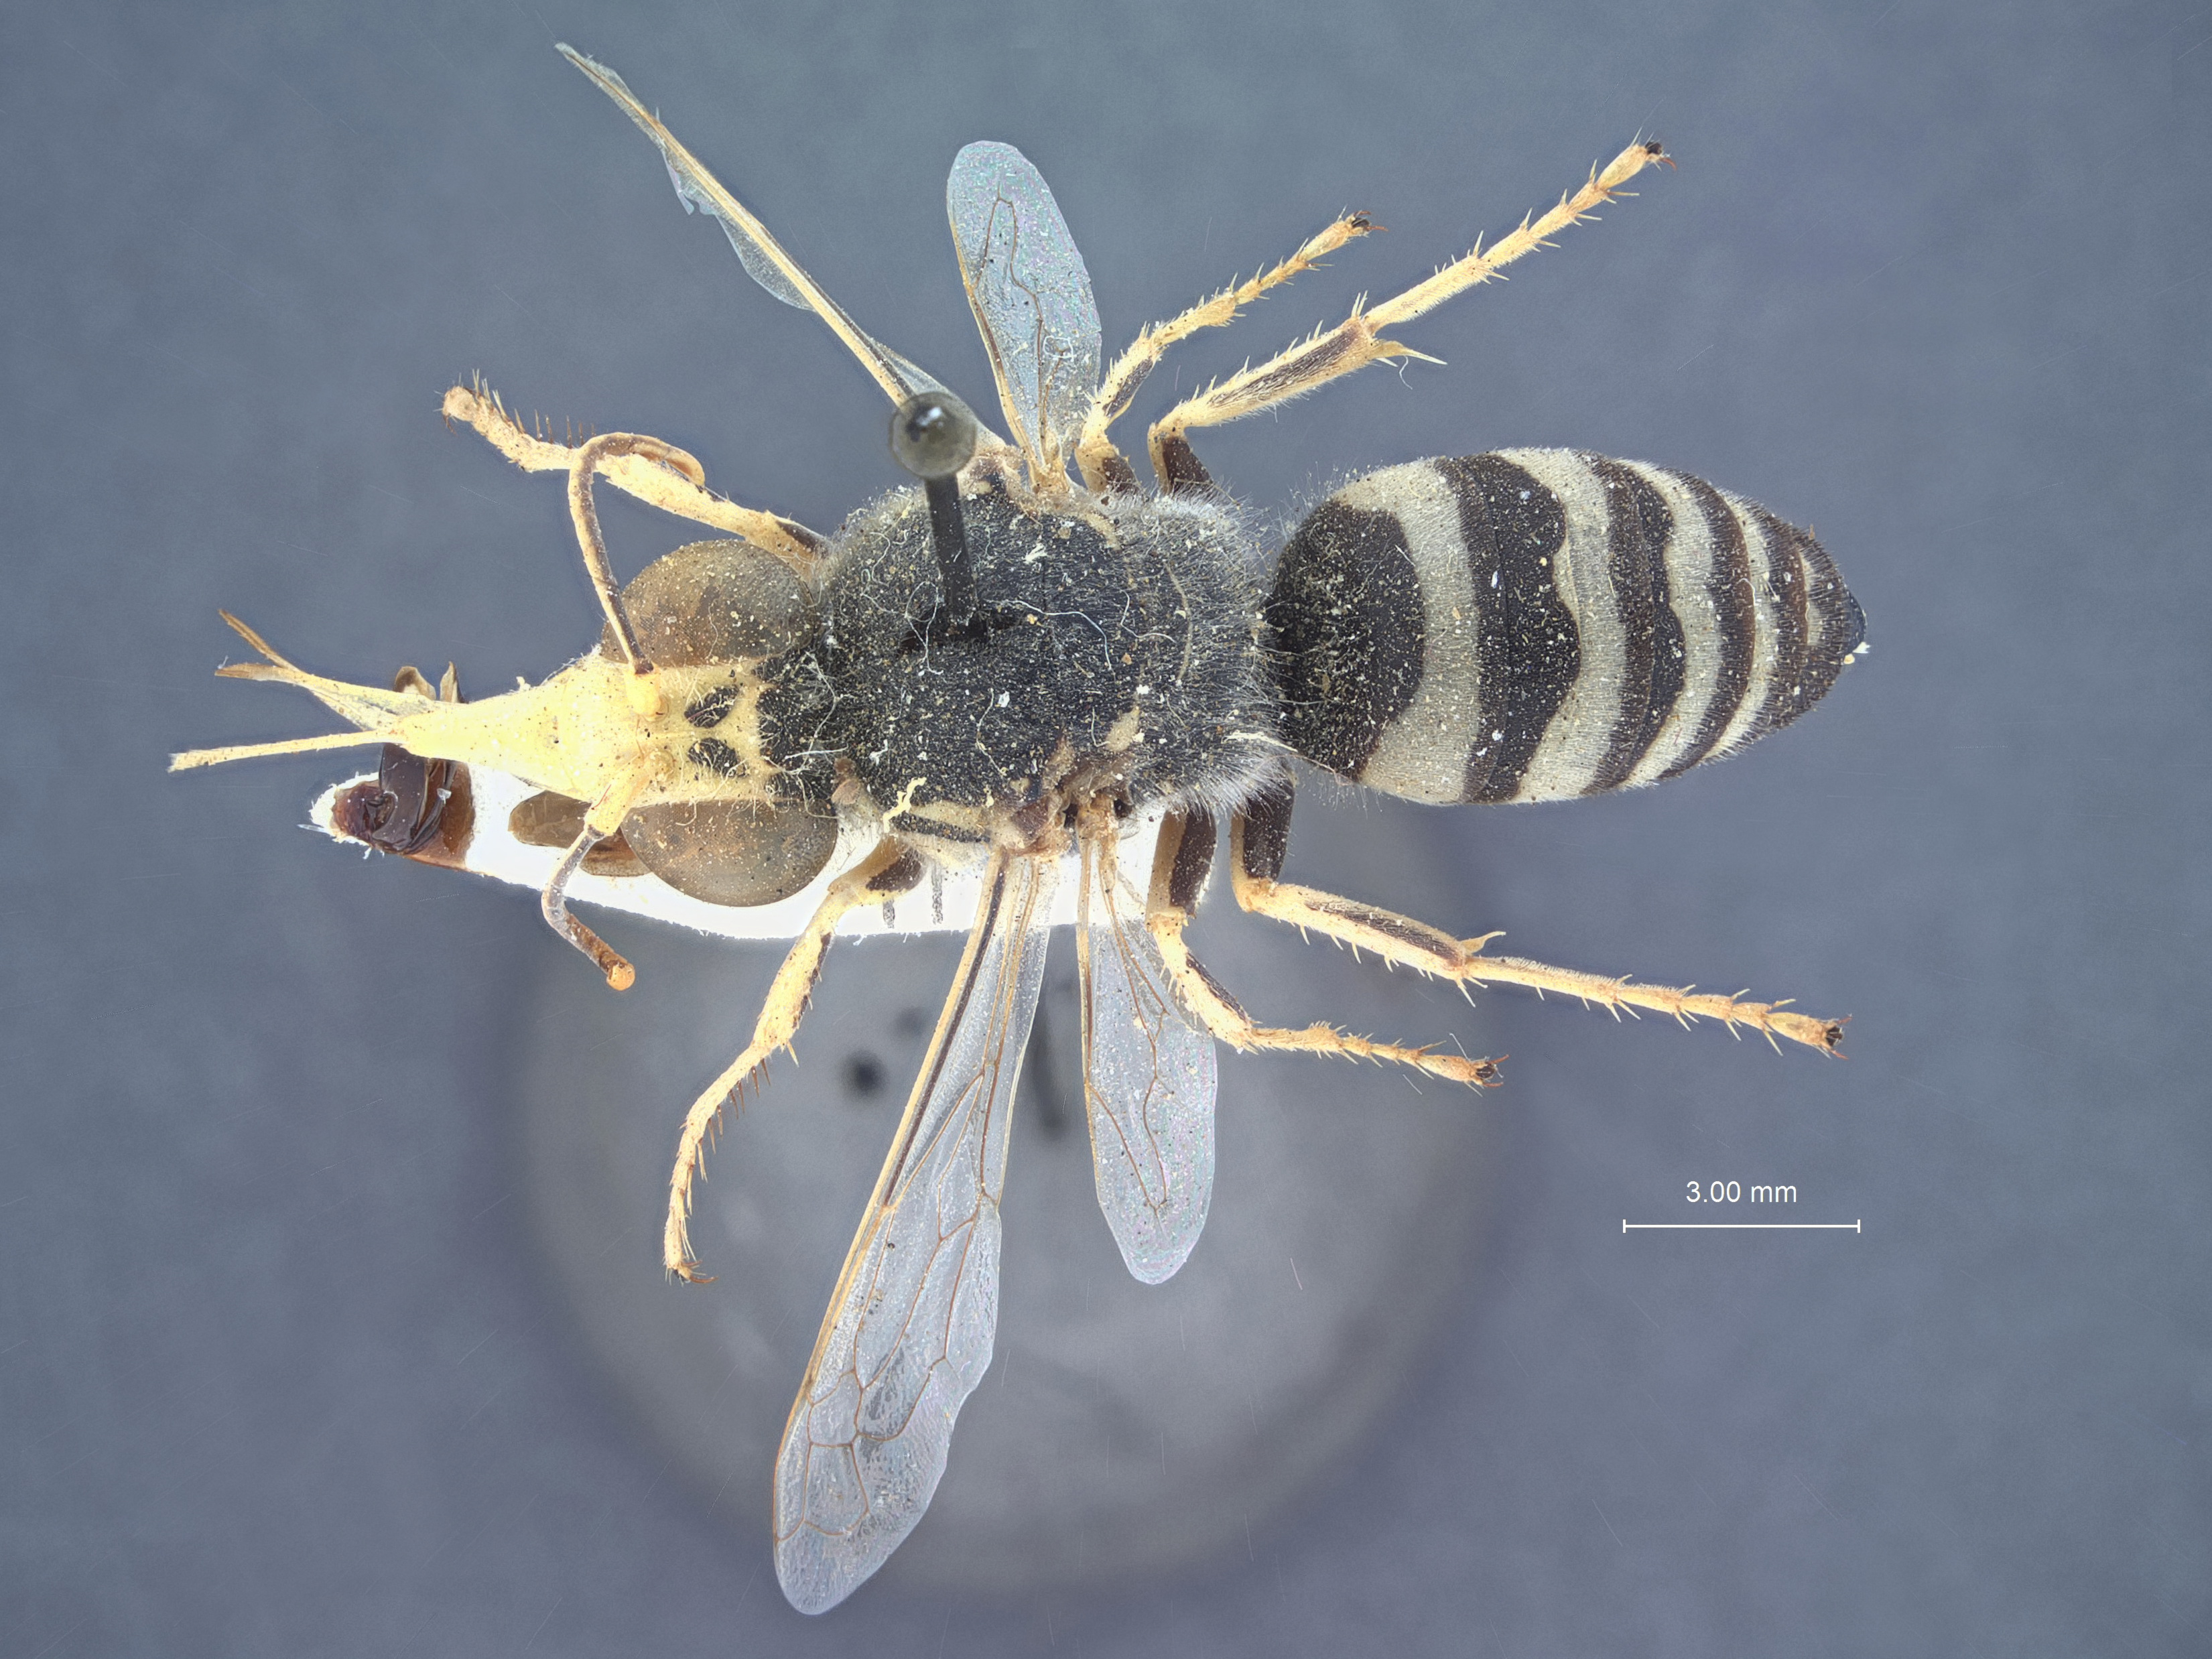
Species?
Bembix alfierii
